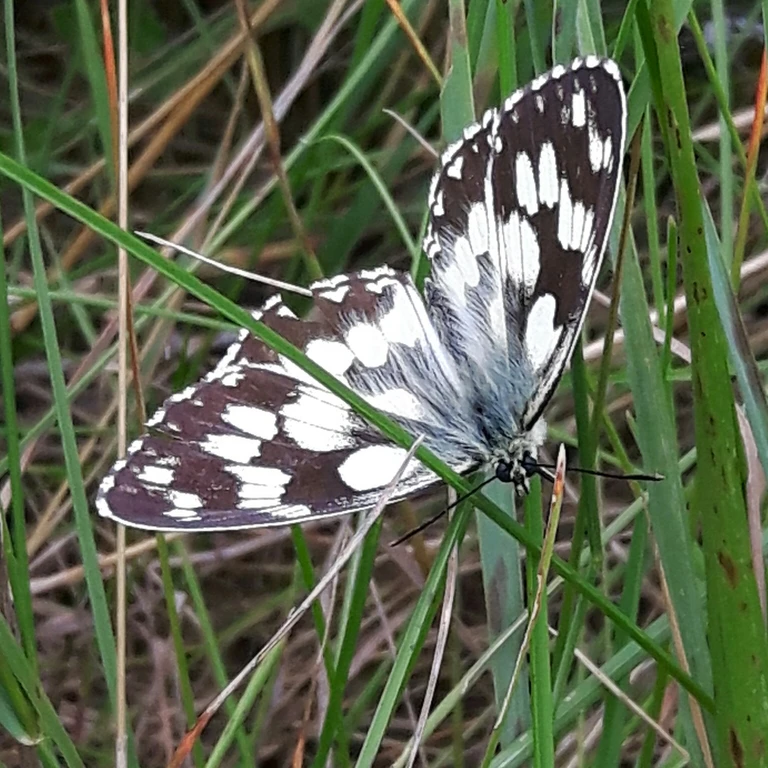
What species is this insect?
Melanargia galathea
